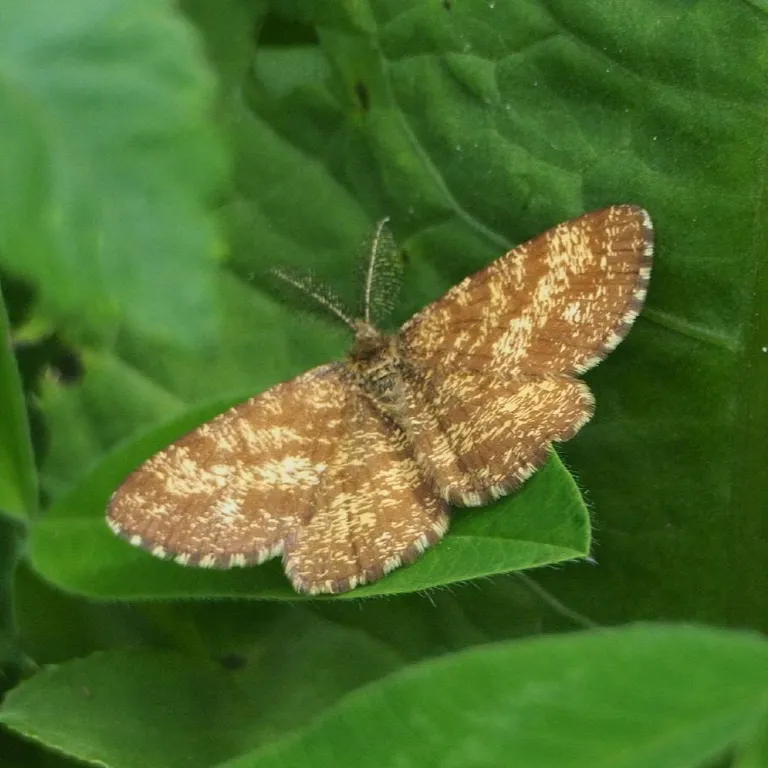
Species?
Ematurga atomaria
